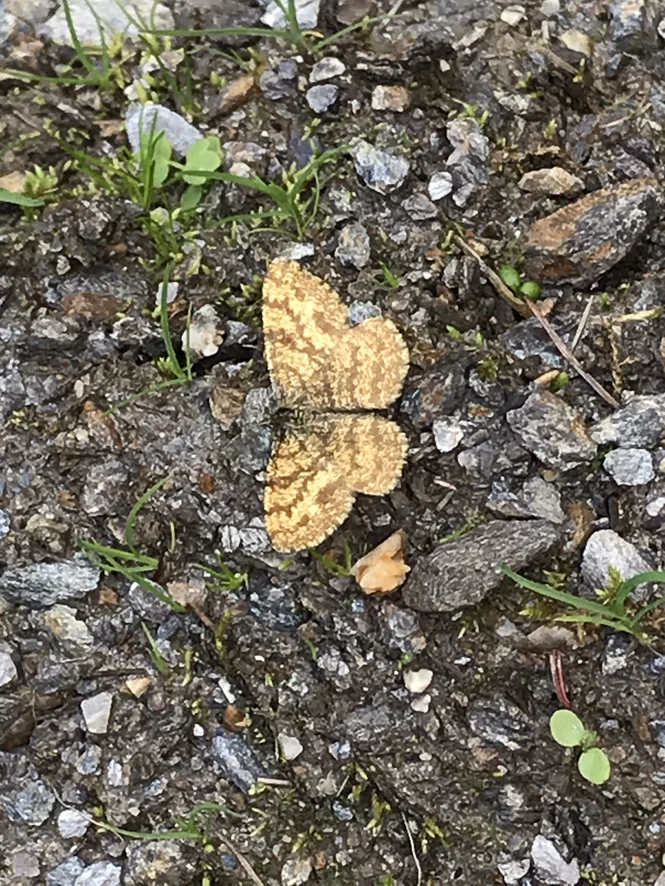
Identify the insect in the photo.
Ematurga atomaria
